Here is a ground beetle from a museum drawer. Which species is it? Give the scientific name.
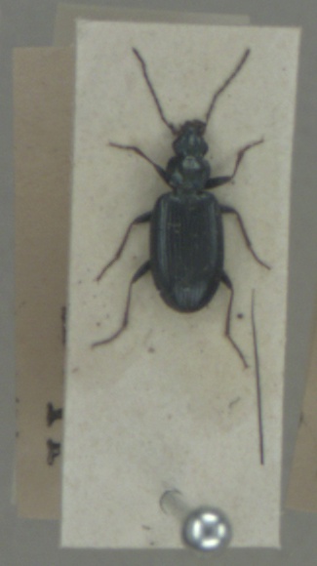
Bembidion atrocaeruleum
